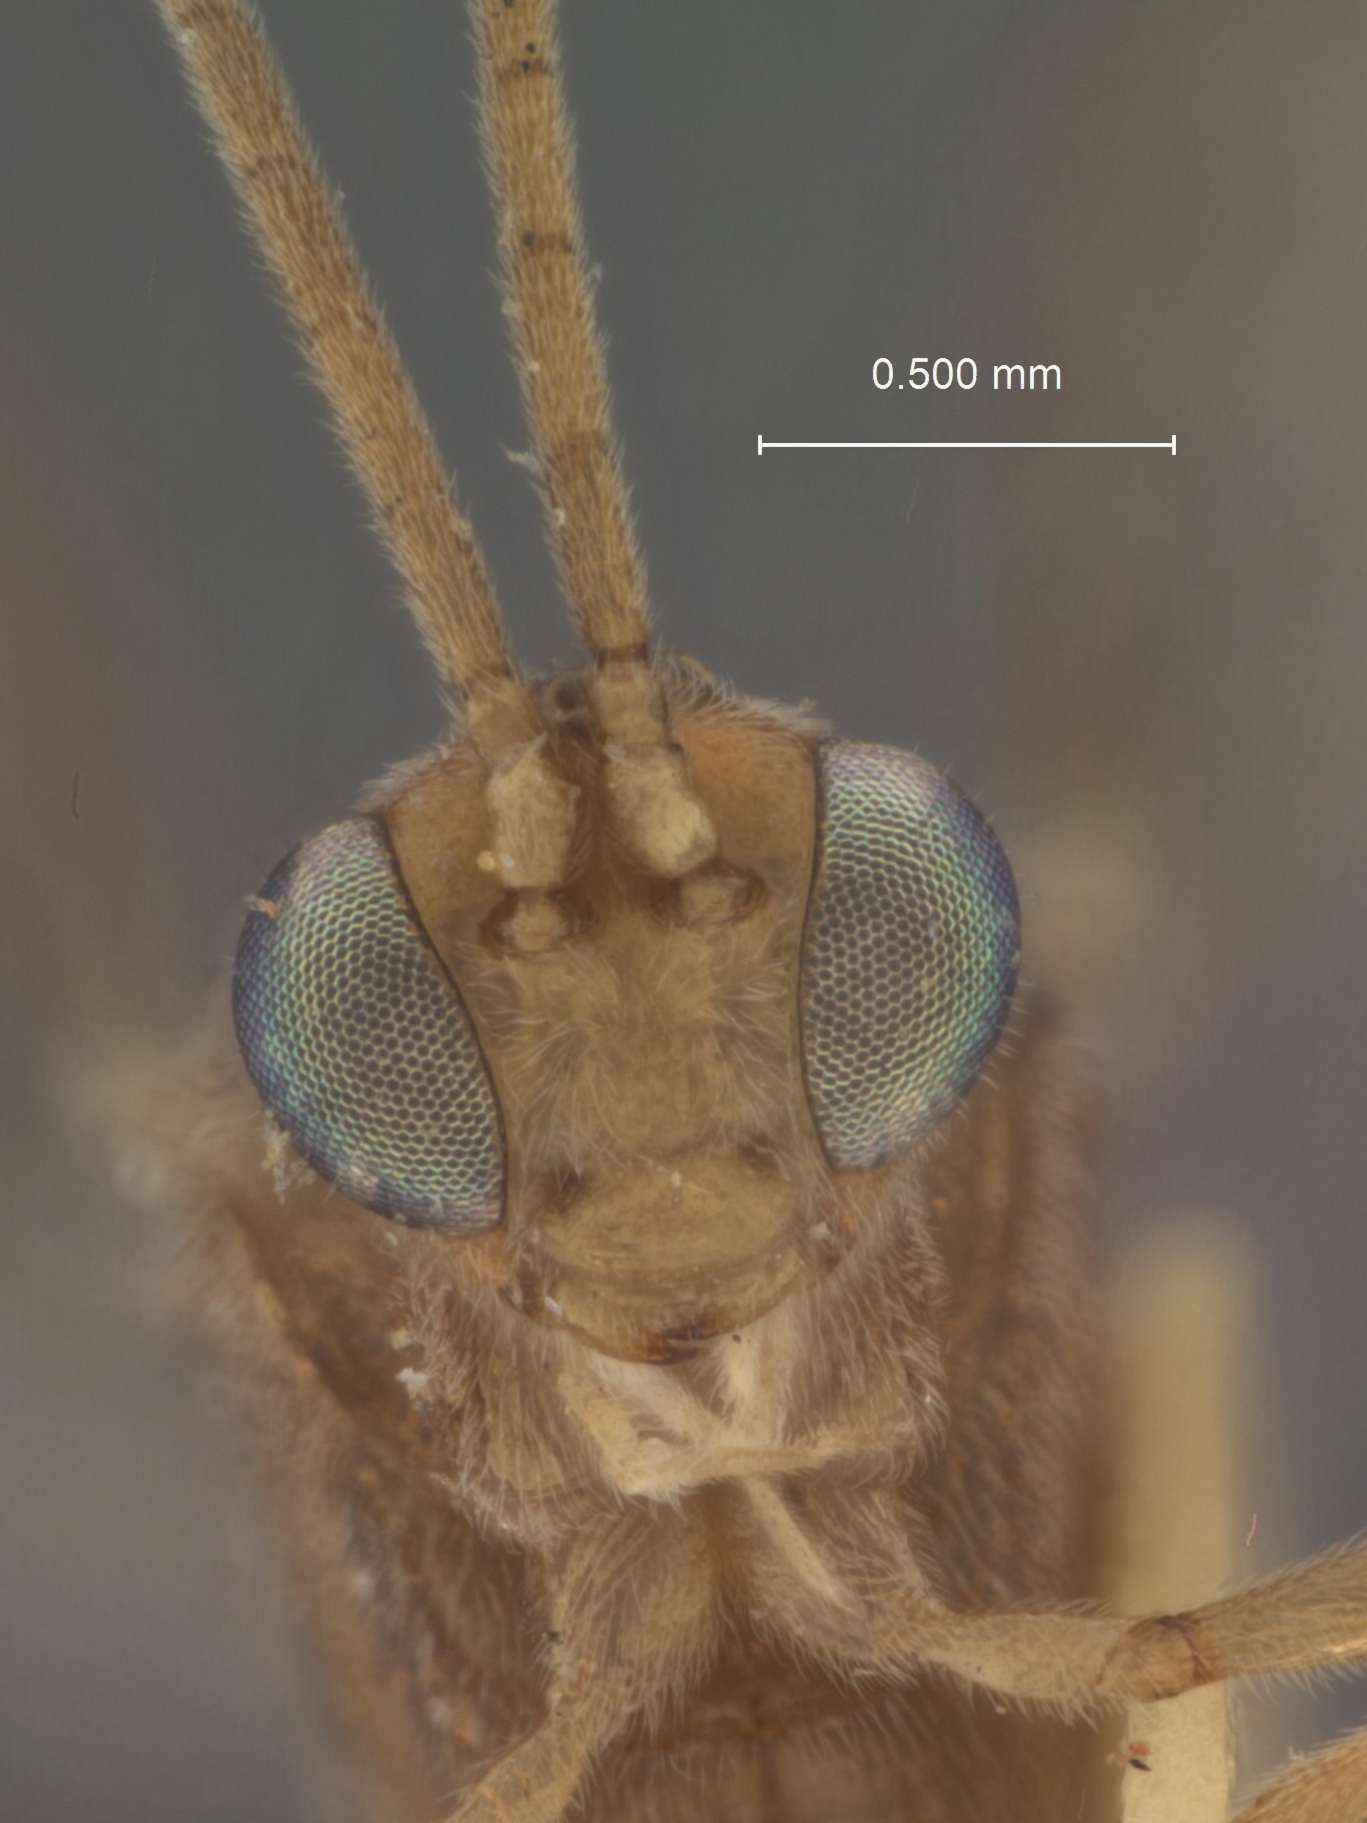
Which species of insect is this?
Meteorus arcticidas
